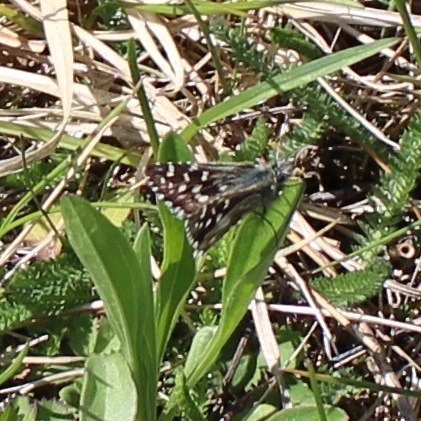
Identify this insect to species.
Pyrgus malvae
